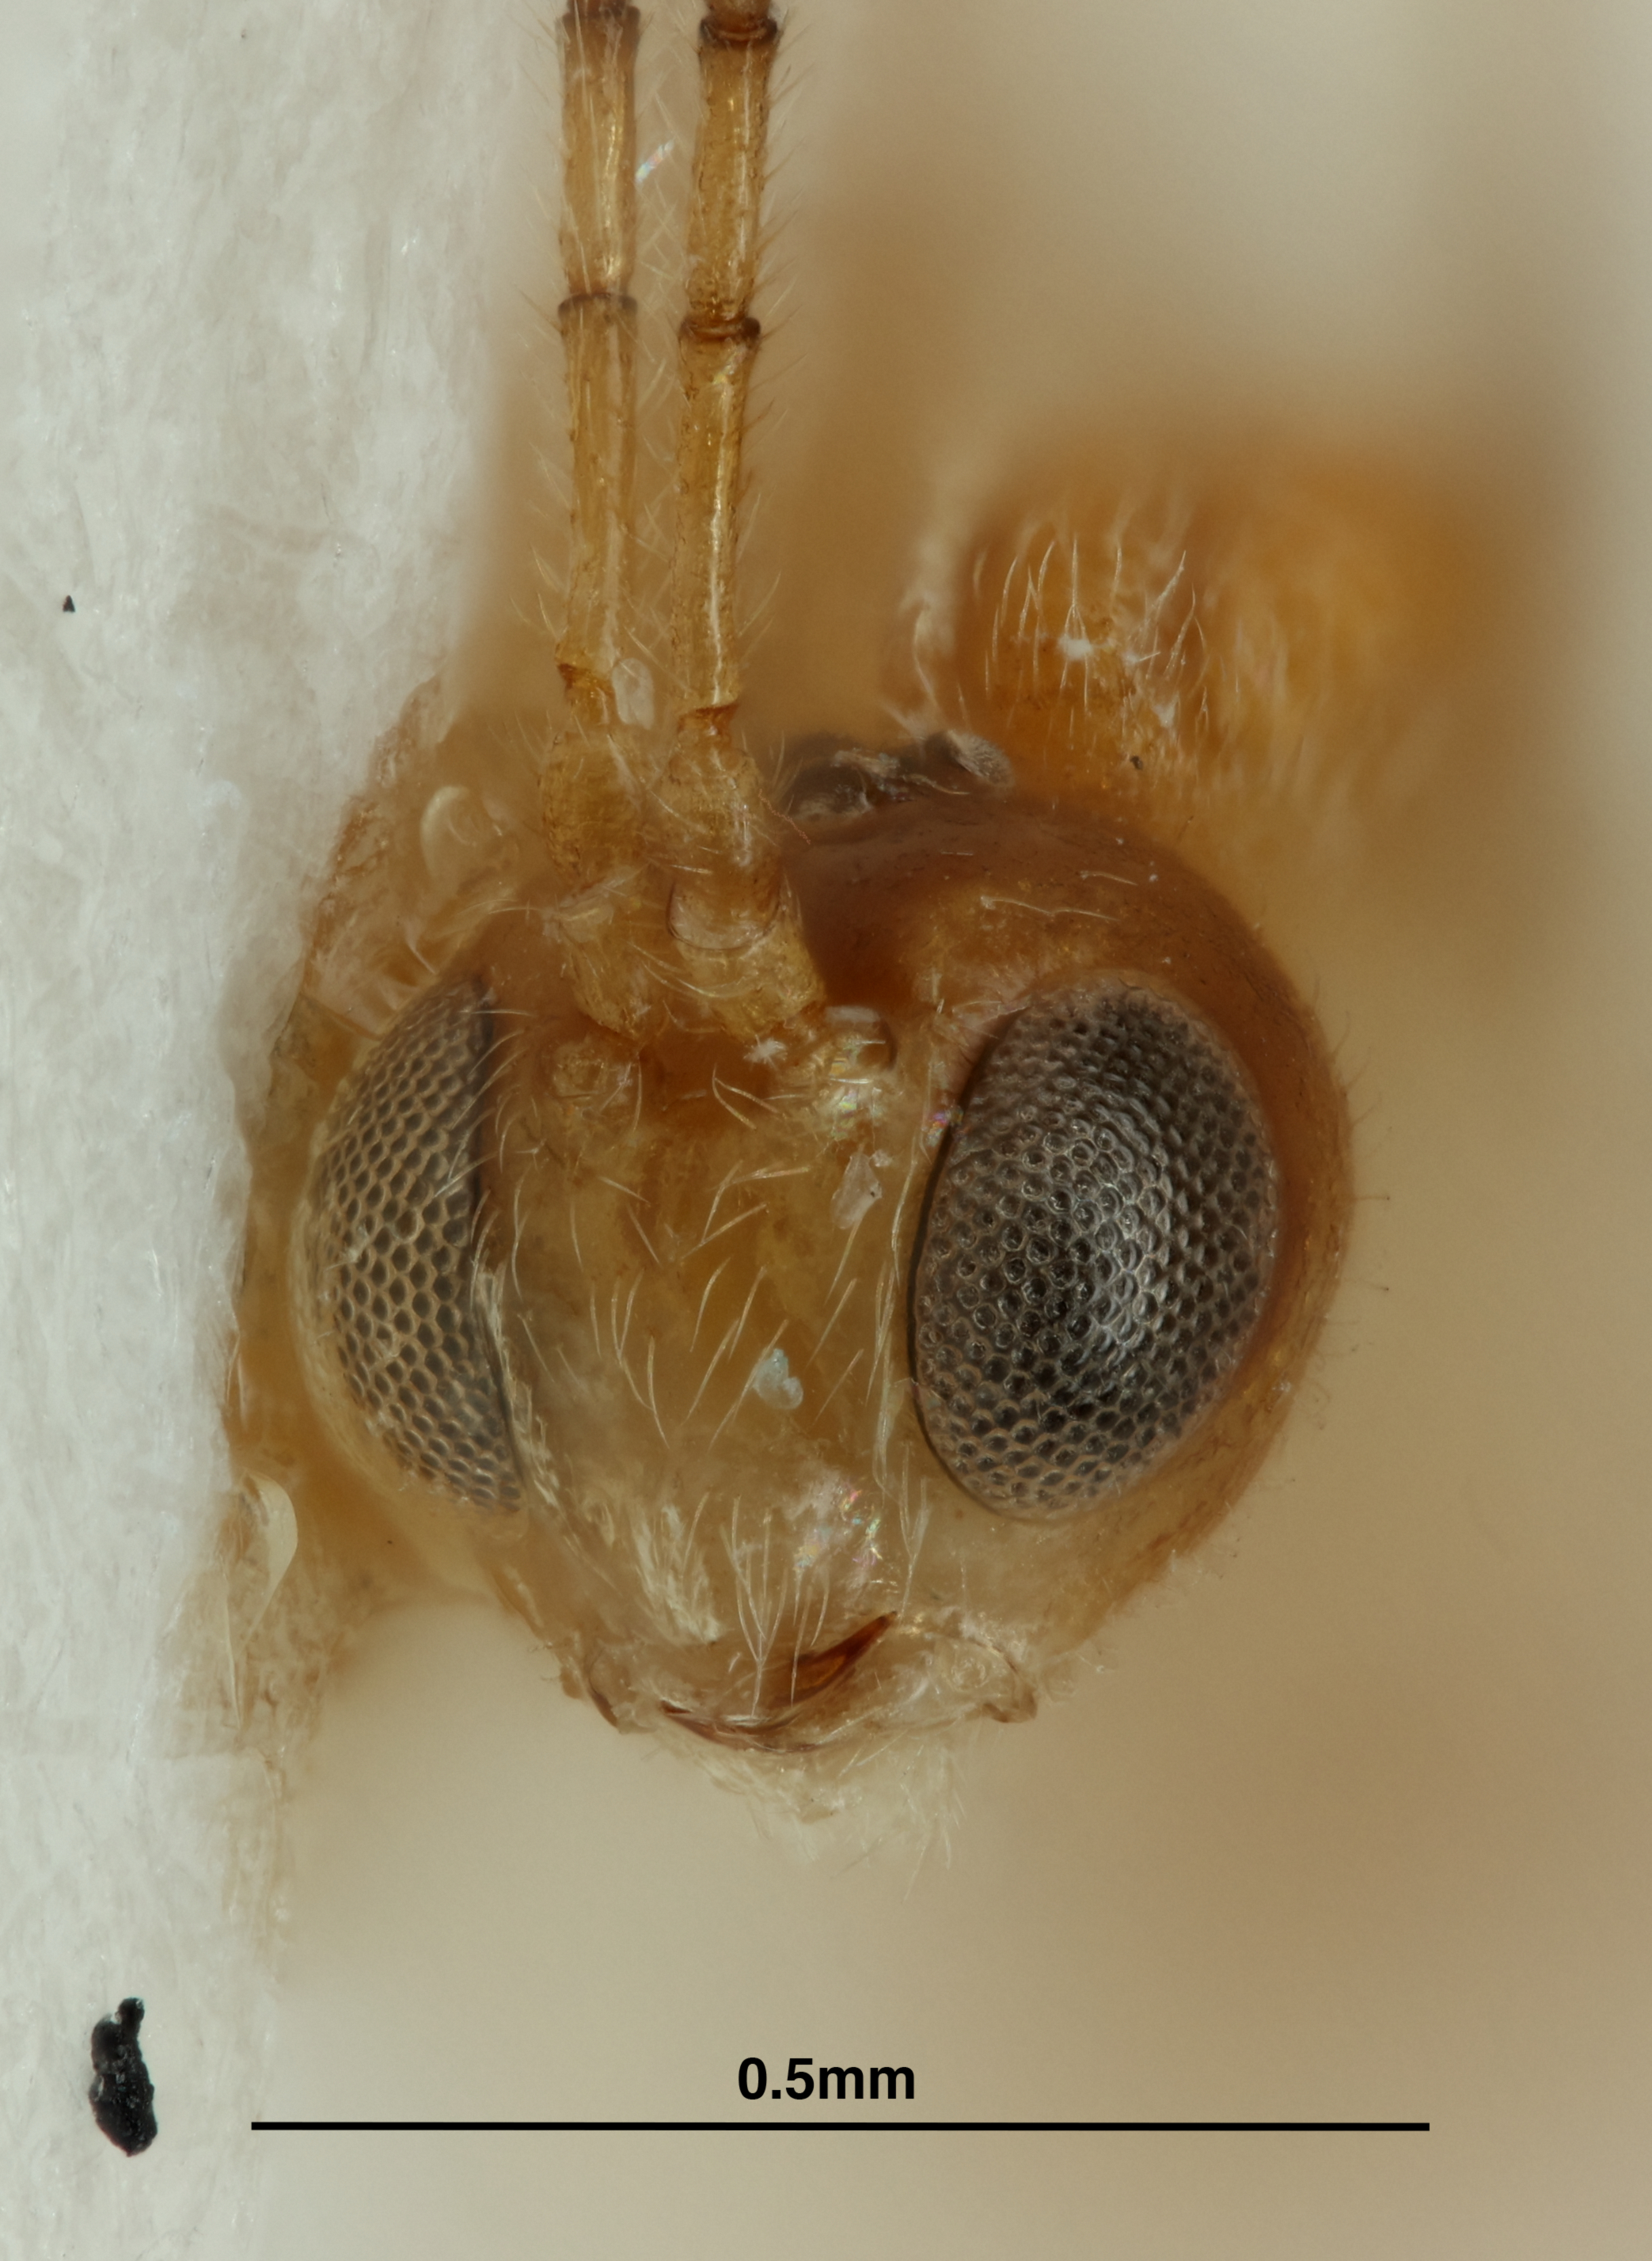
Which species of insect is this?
Praon fulvum
